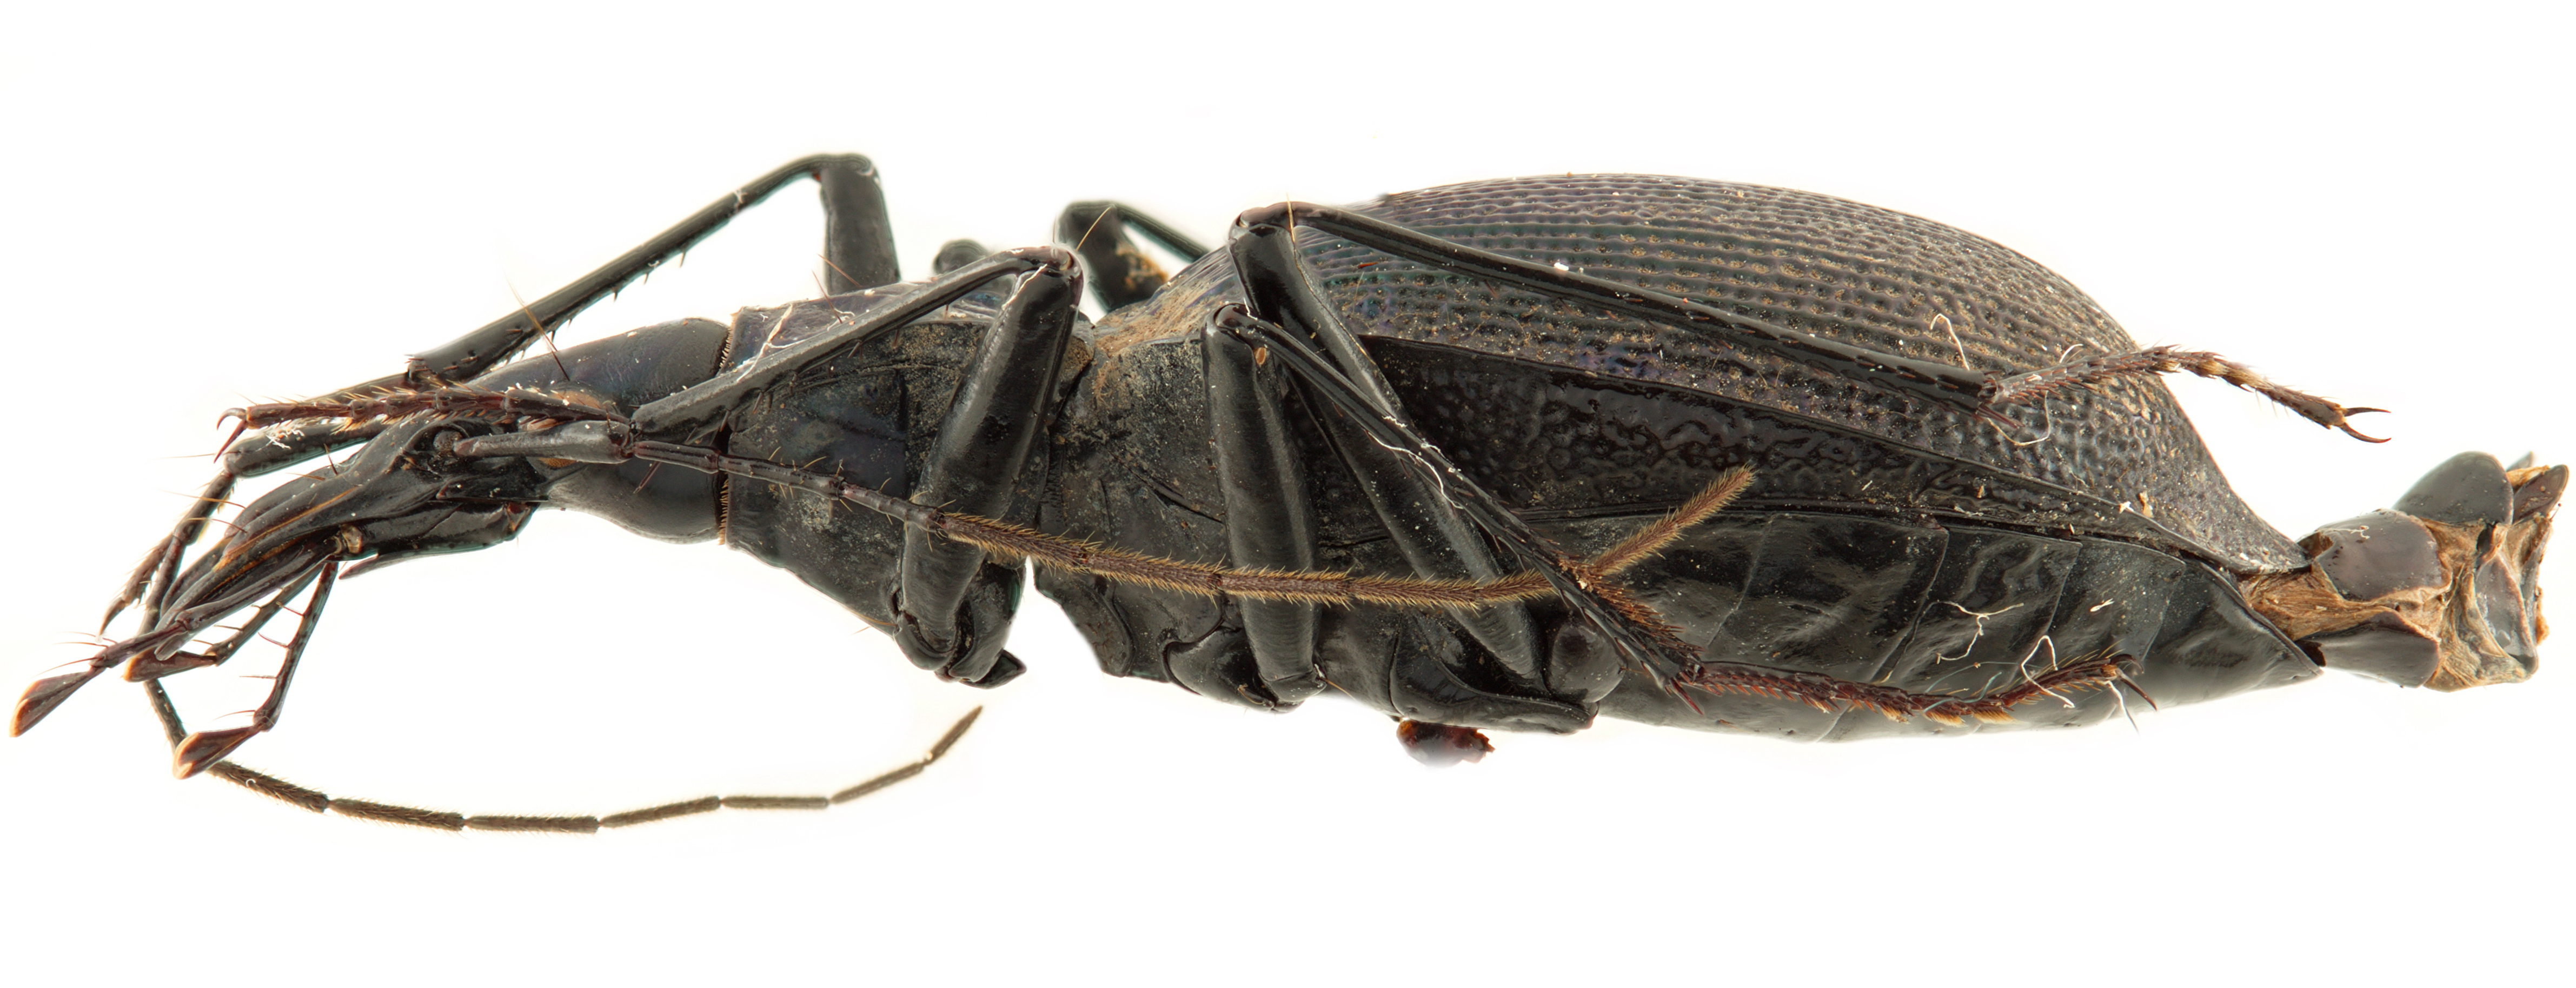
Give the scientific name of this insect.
Scaphinotus tricarinatus
